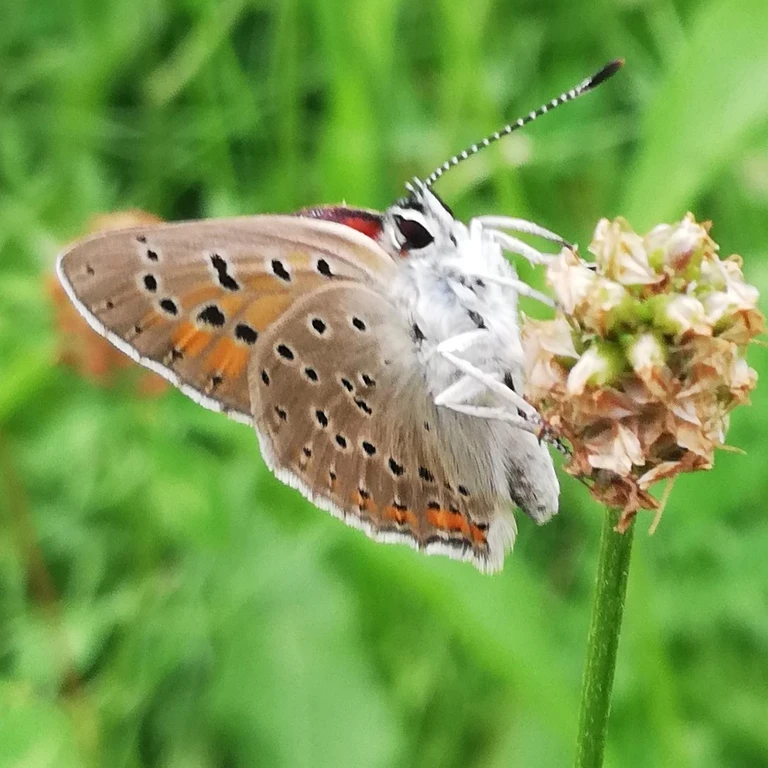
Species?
Lycaena hippothoe (also Palaeochrysophanus hippothoe)
